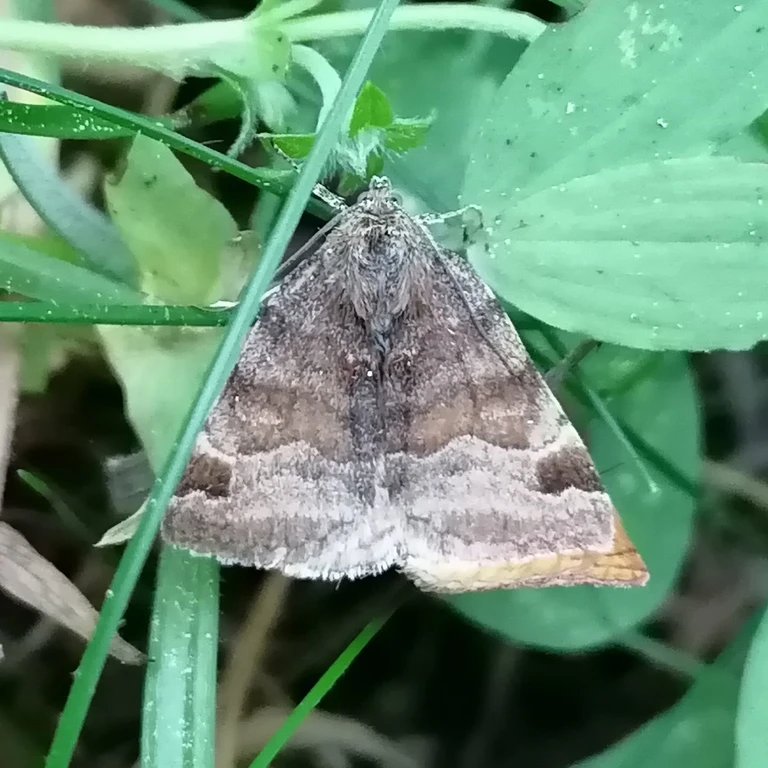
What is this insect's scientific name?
Euclidia glyphica
